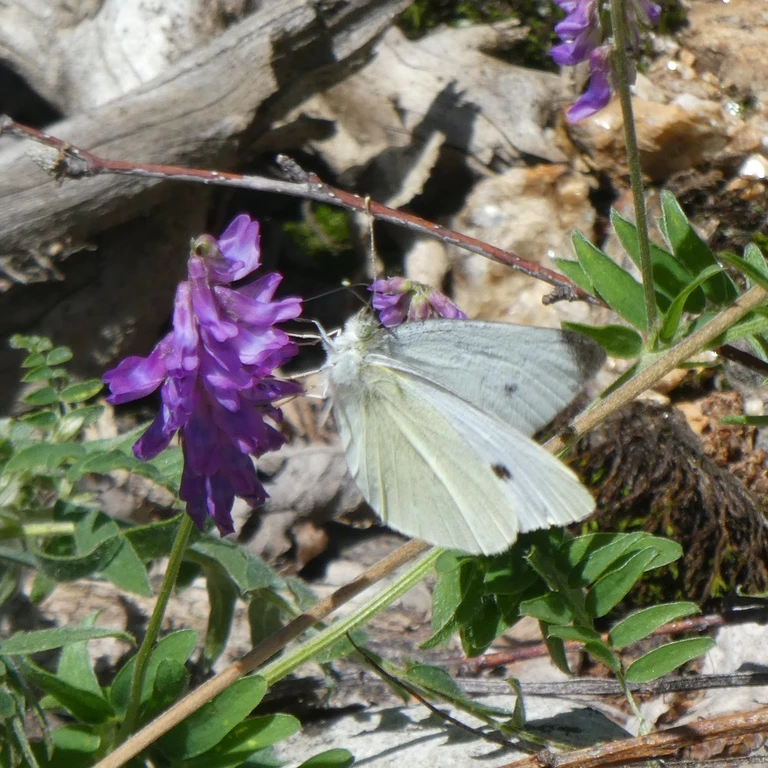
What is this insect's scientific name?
Pieris rapae
